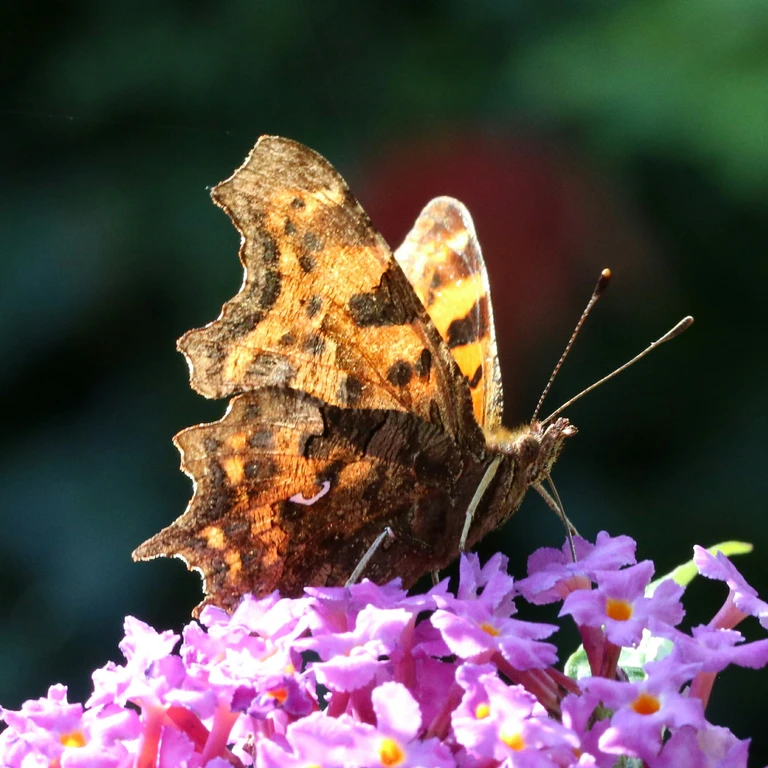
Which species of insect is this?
Polygonia c-album
